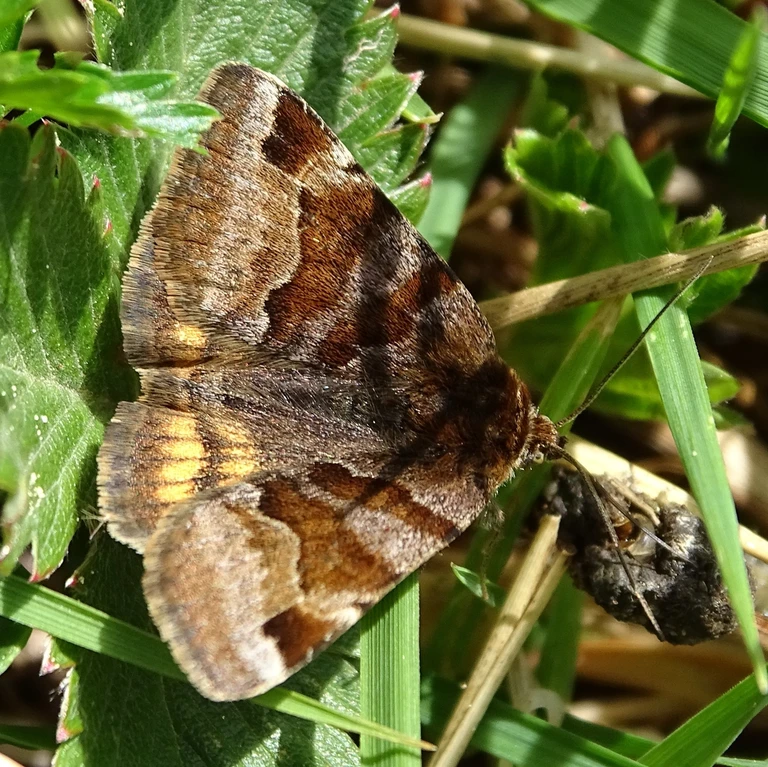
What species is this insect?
Euclidia glyphica
